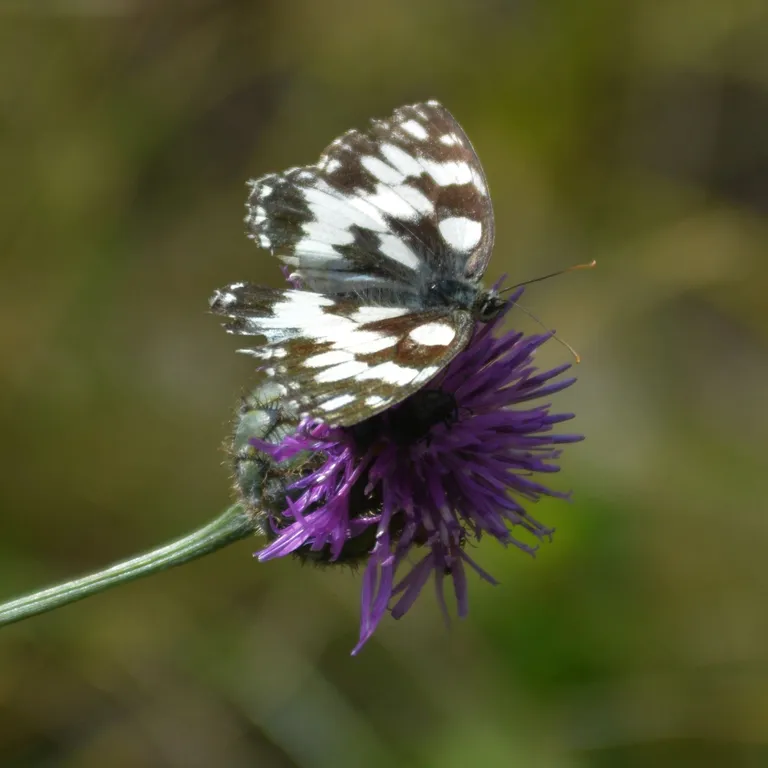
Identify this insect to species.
Melanargia galathea
